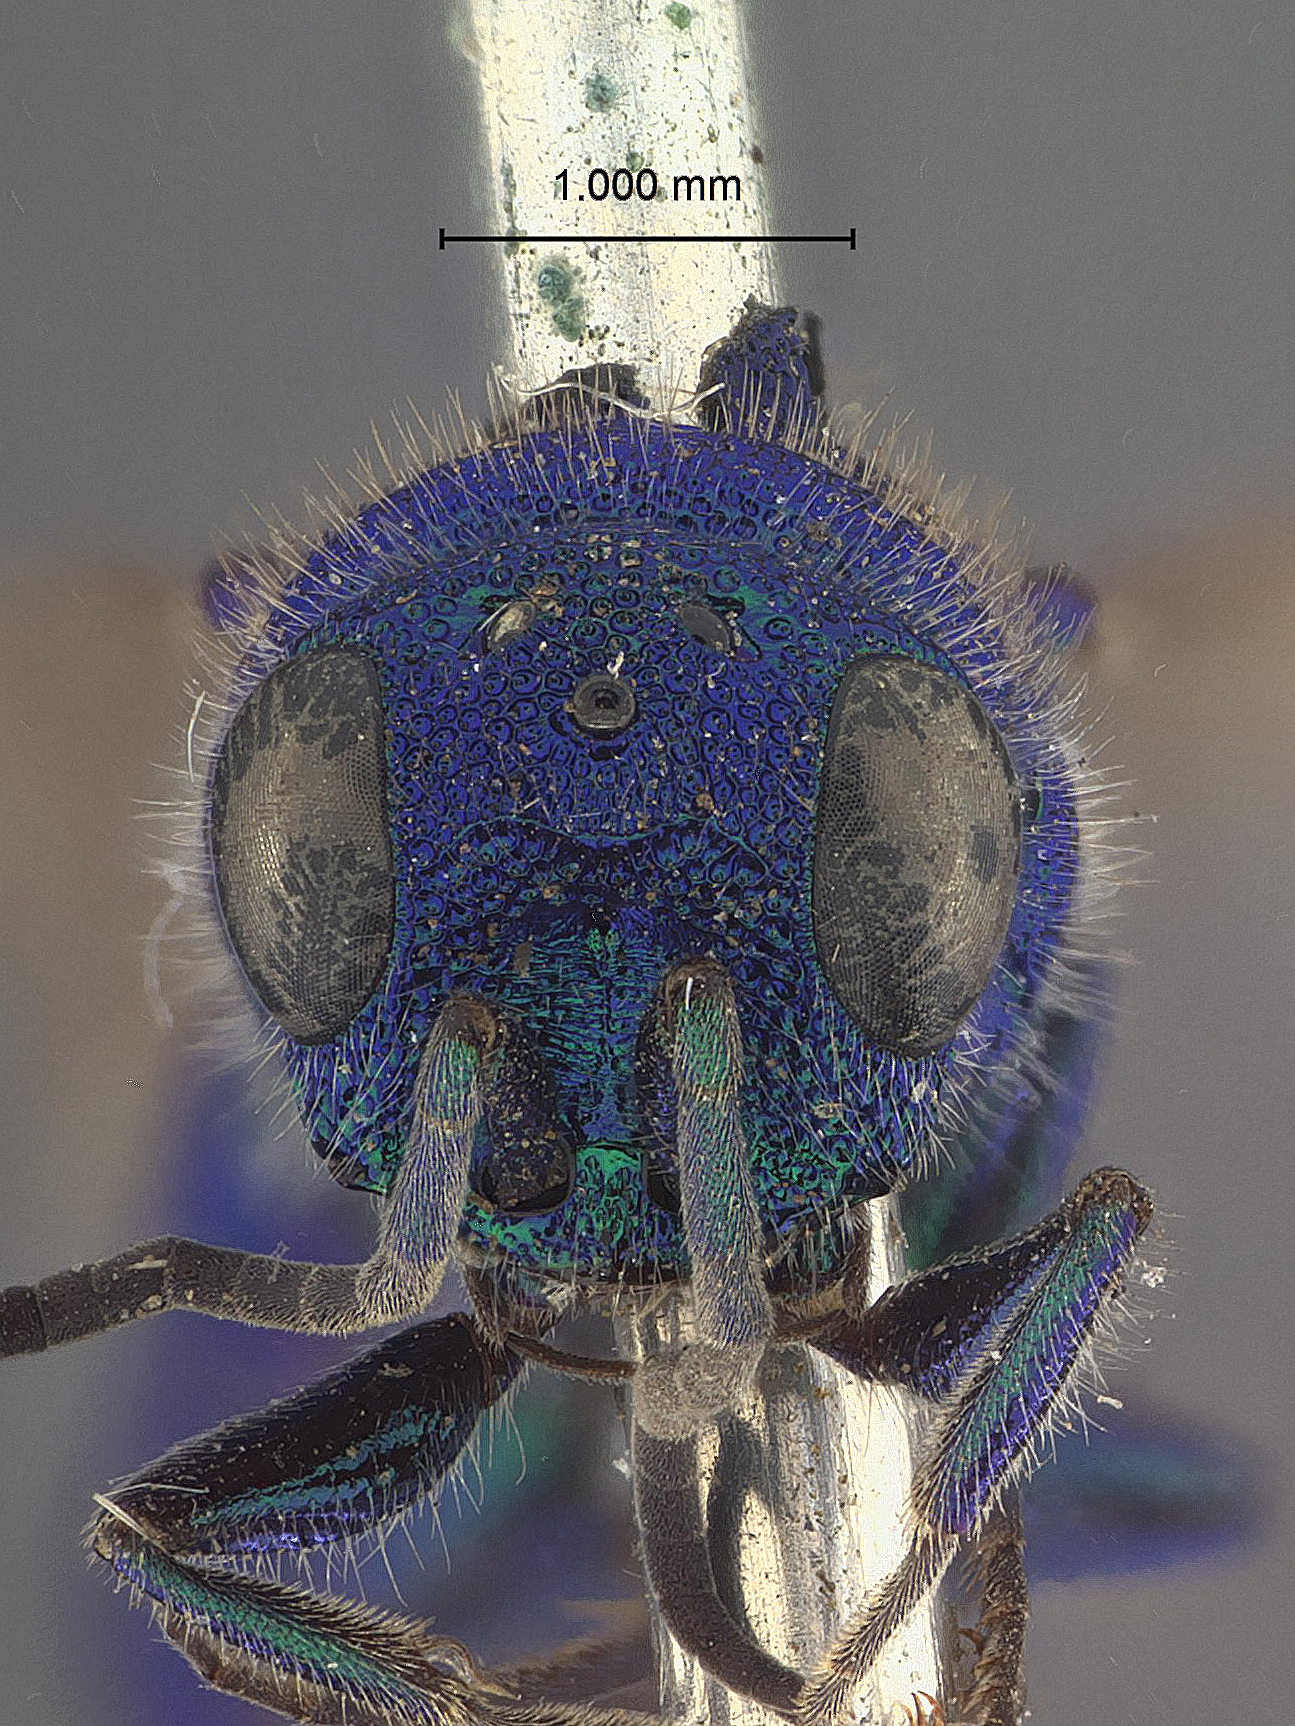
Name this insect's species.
Chrysis decepta
